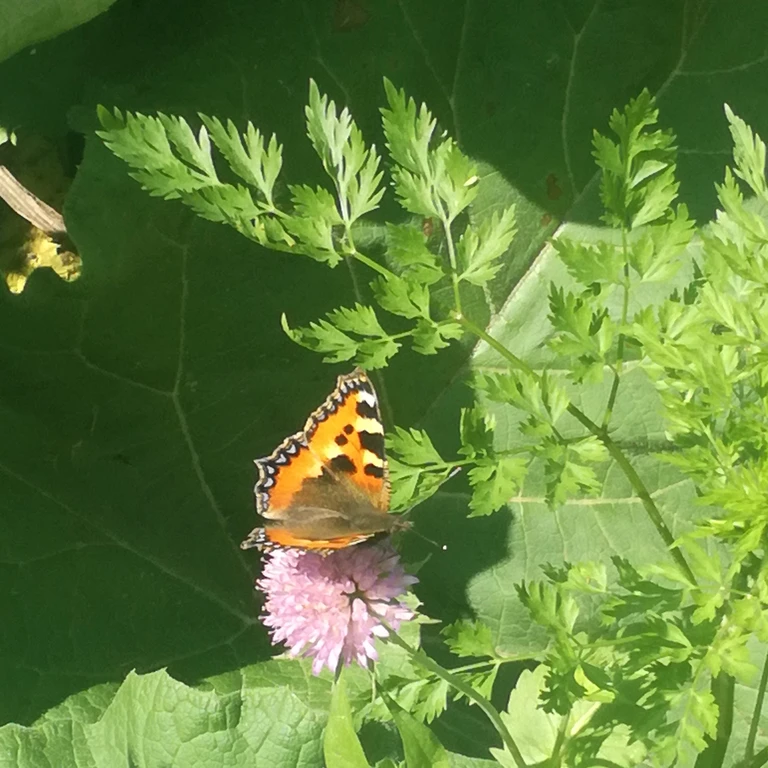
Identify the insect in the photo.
Aglais urticae
